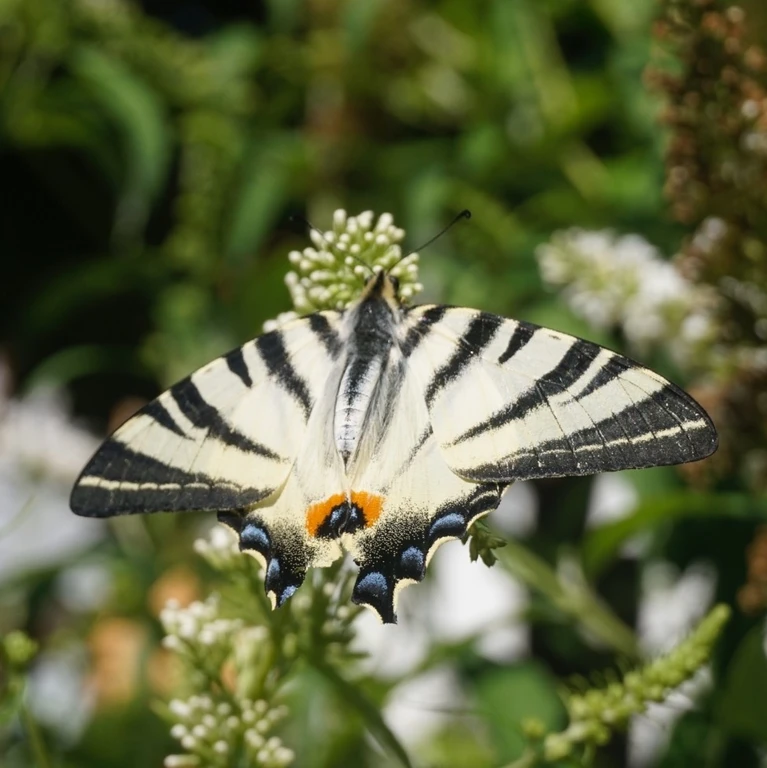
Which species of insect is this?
Iphiclides podalirius
